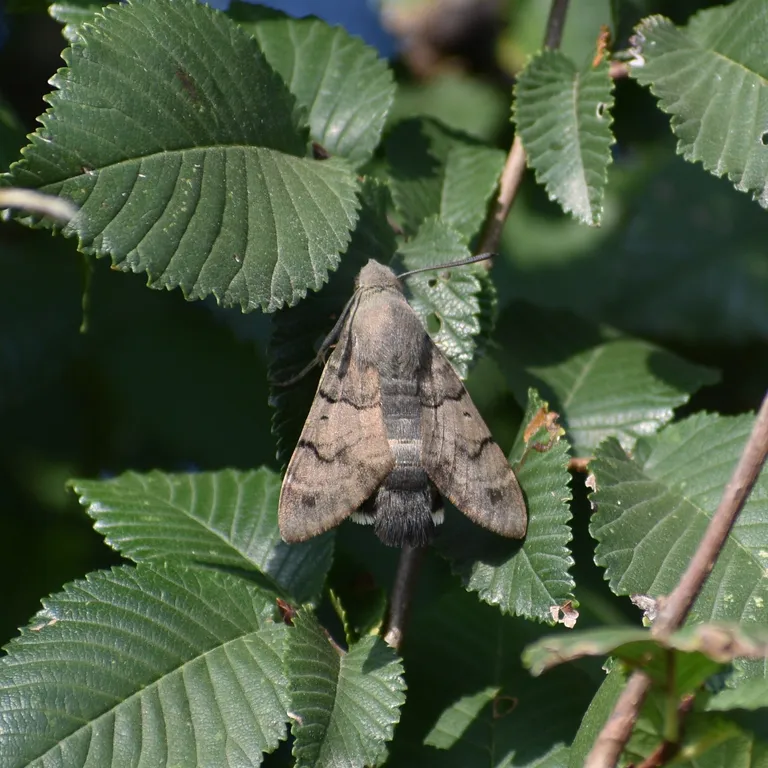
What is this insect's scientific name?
Macroglossum stellatarum
